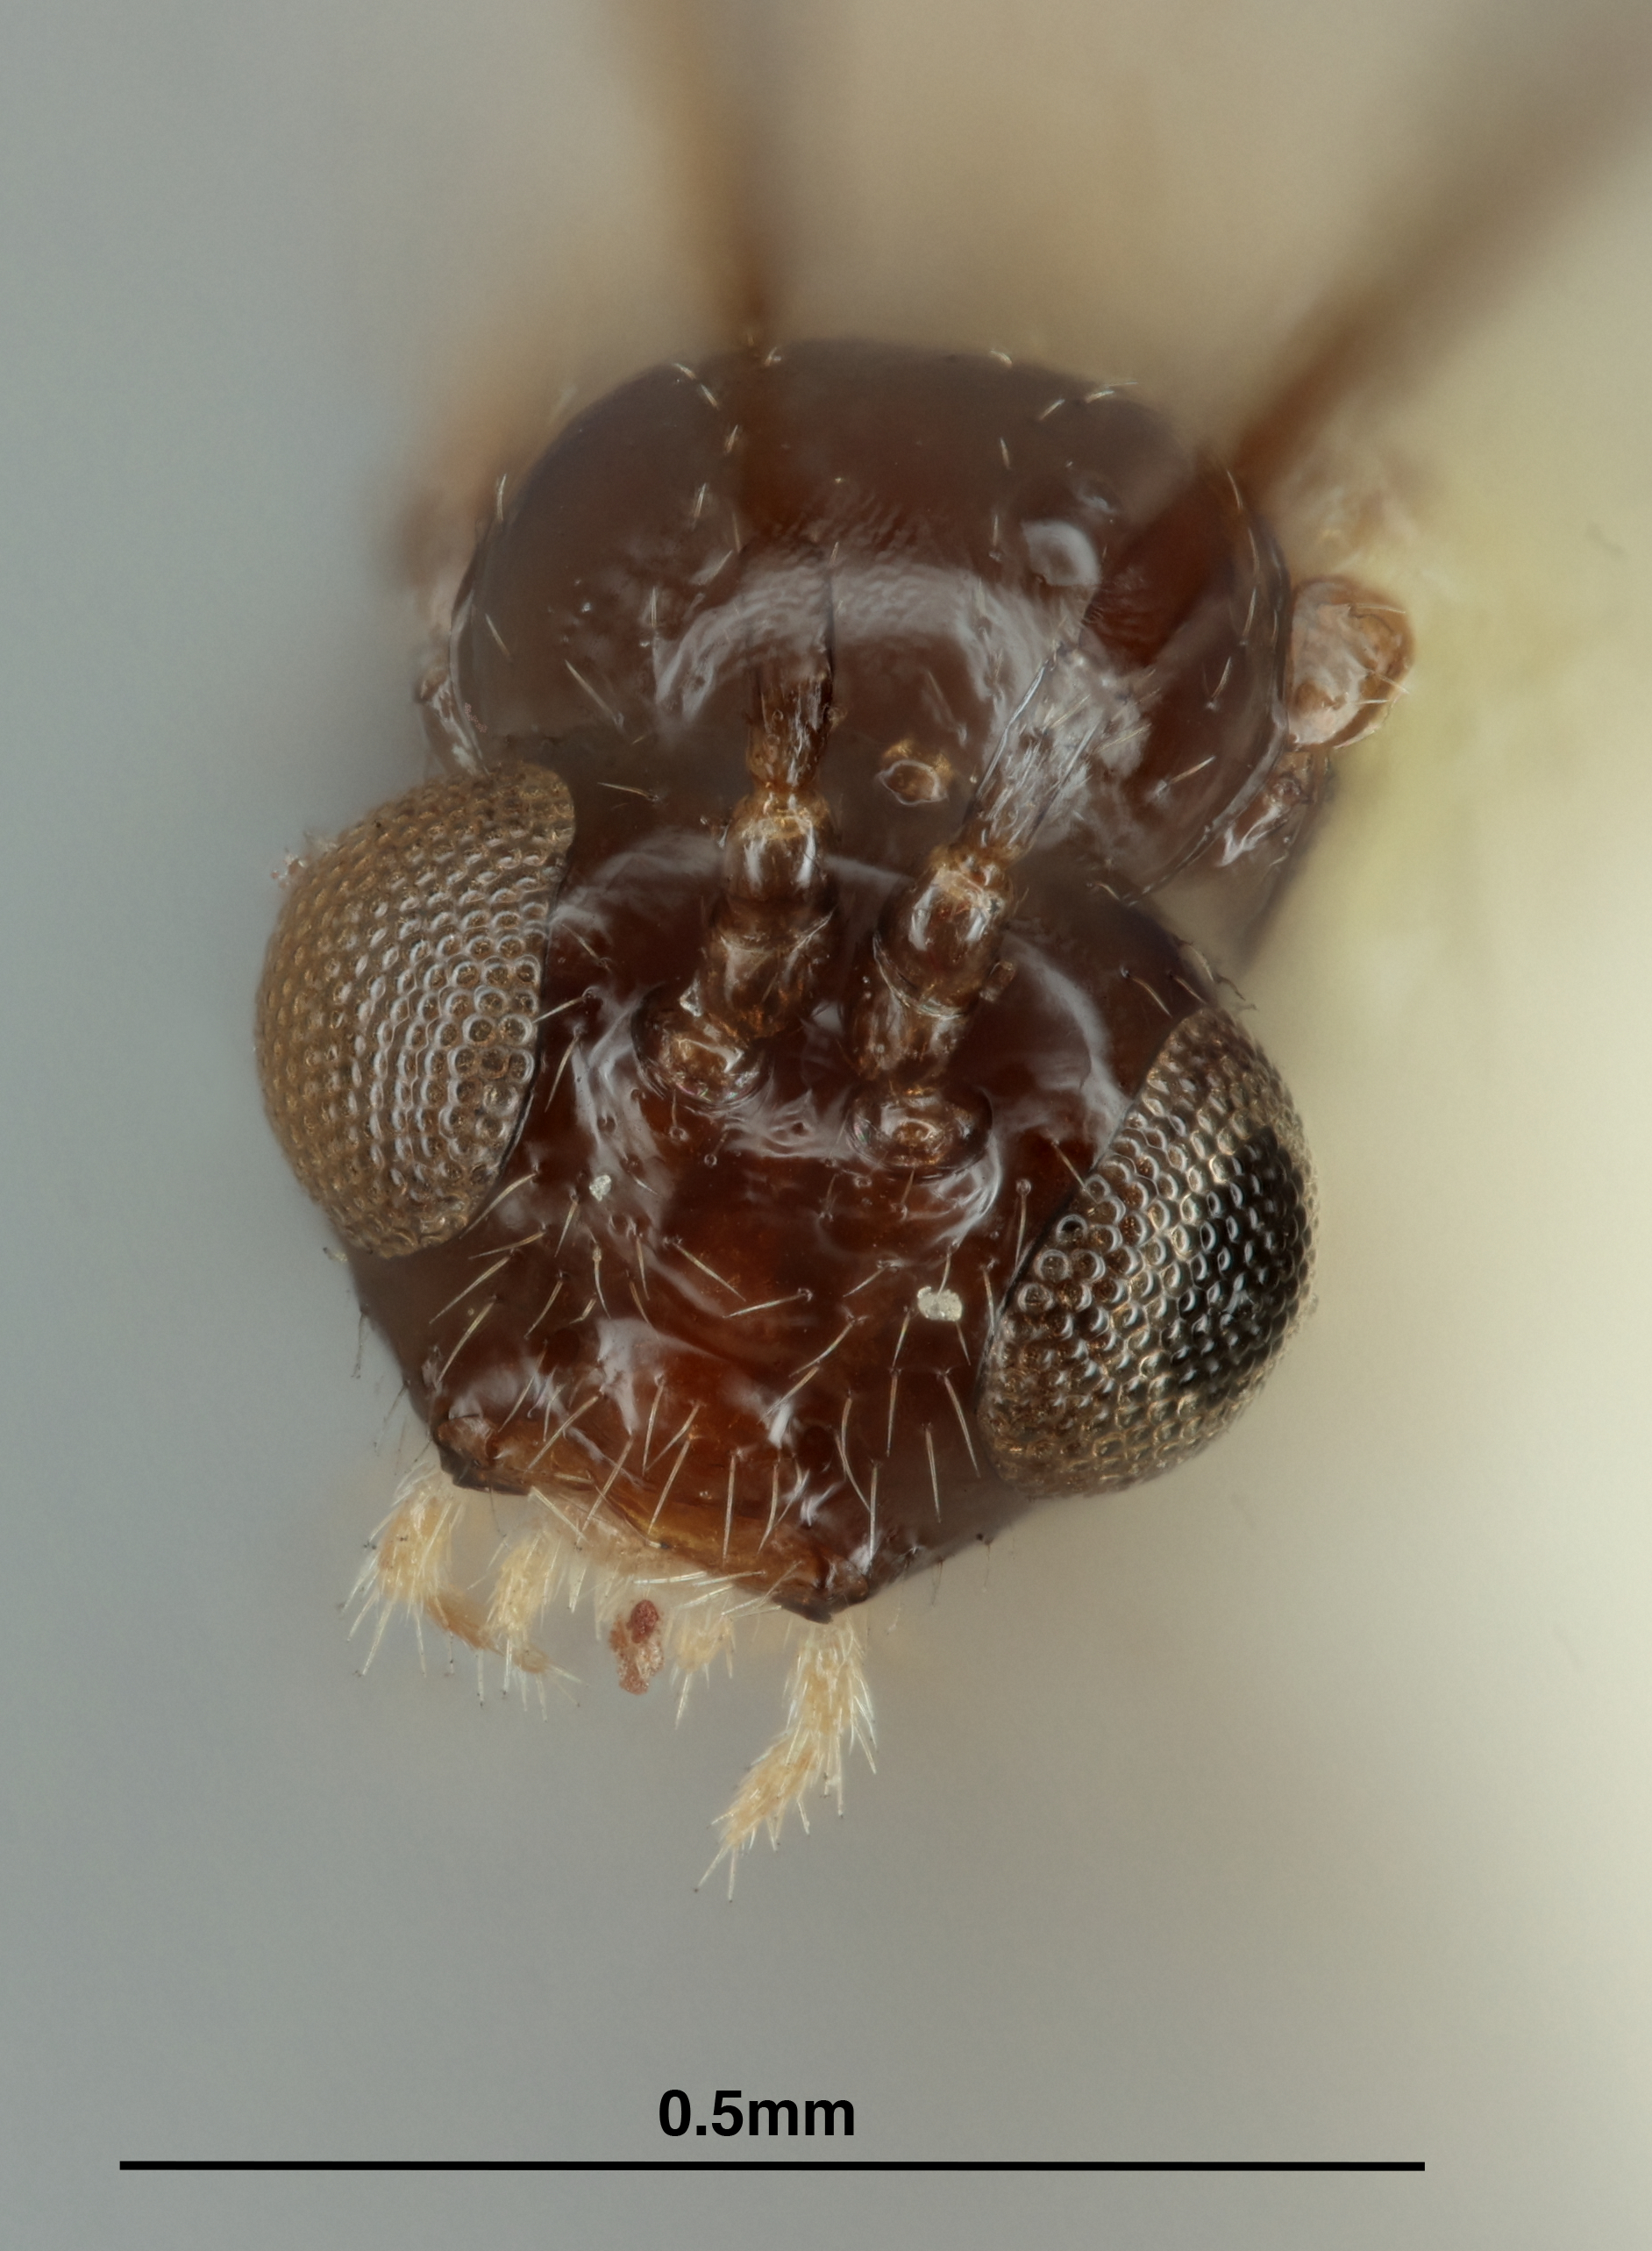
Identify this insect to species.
Aphidius utahensis
